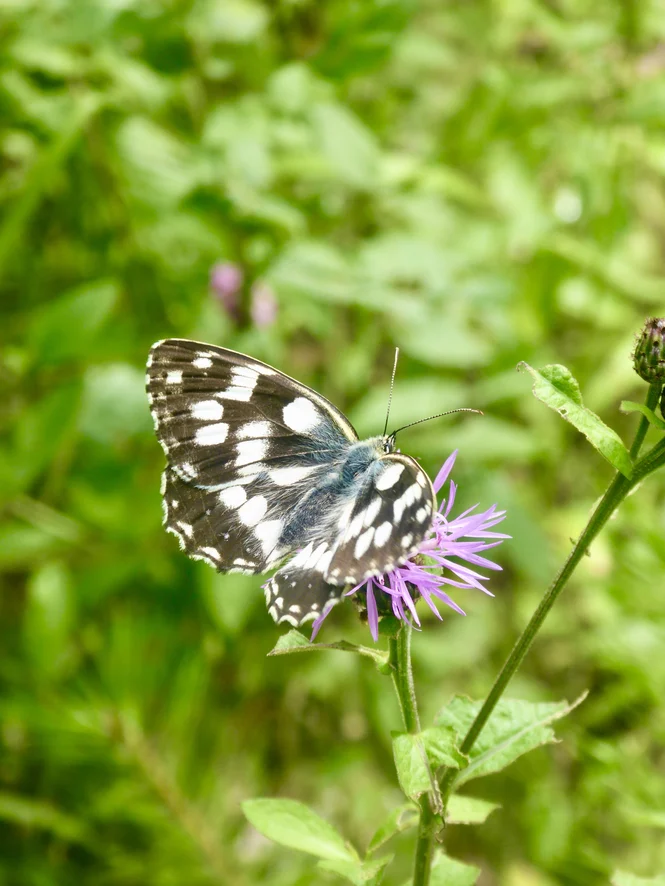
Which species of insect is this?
Melanargia galathea
